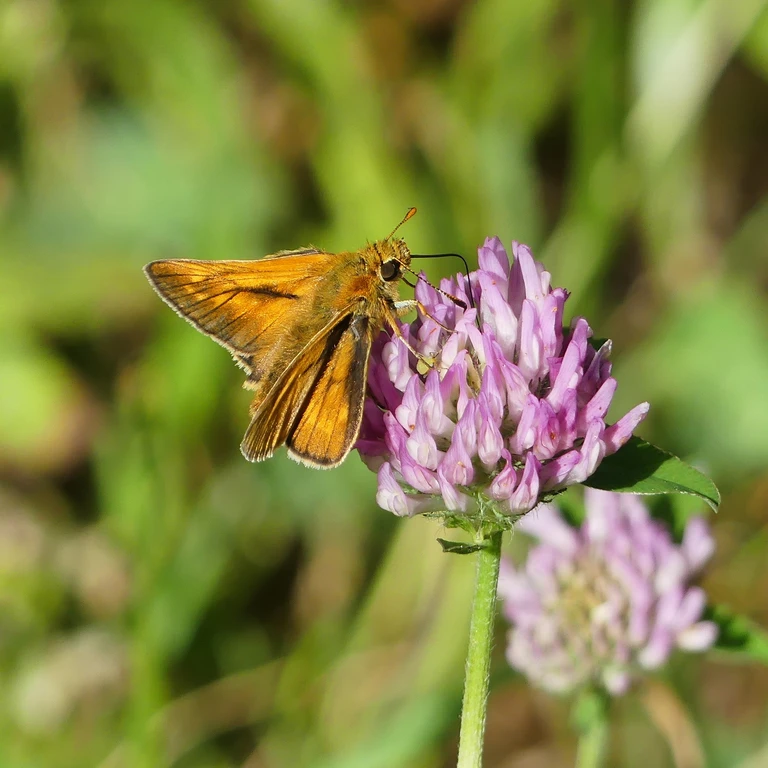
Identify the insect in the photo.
Ochlodes sylvanus (also Ochlodes venata)
